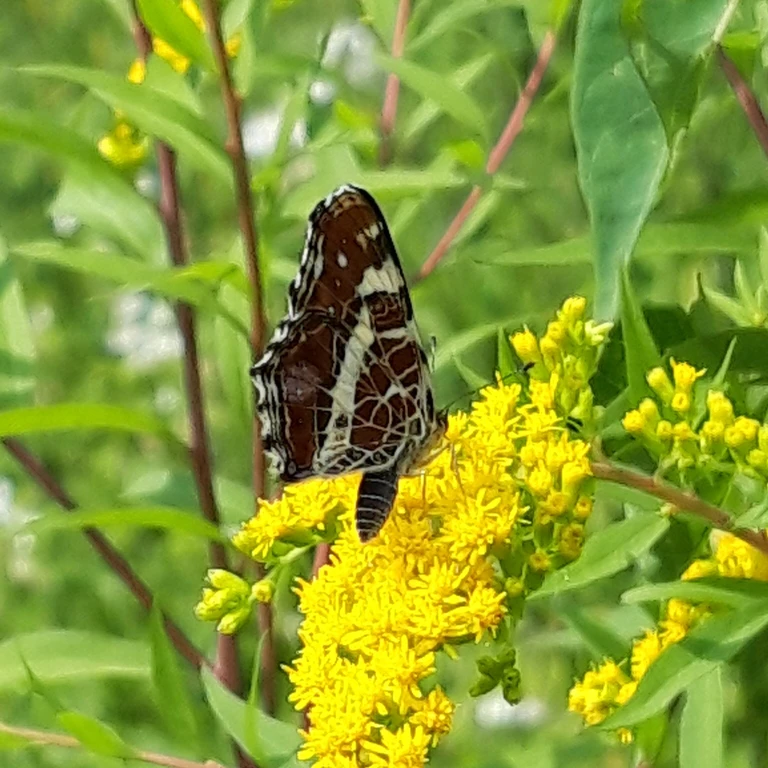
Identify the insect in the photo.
Araschnia levana
